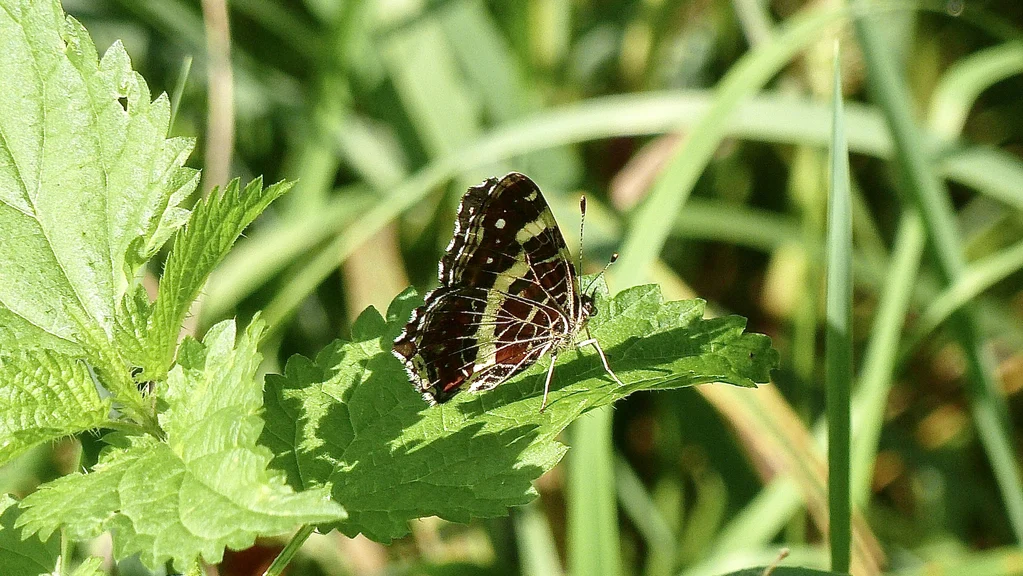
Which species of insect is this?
Araschnia levana
